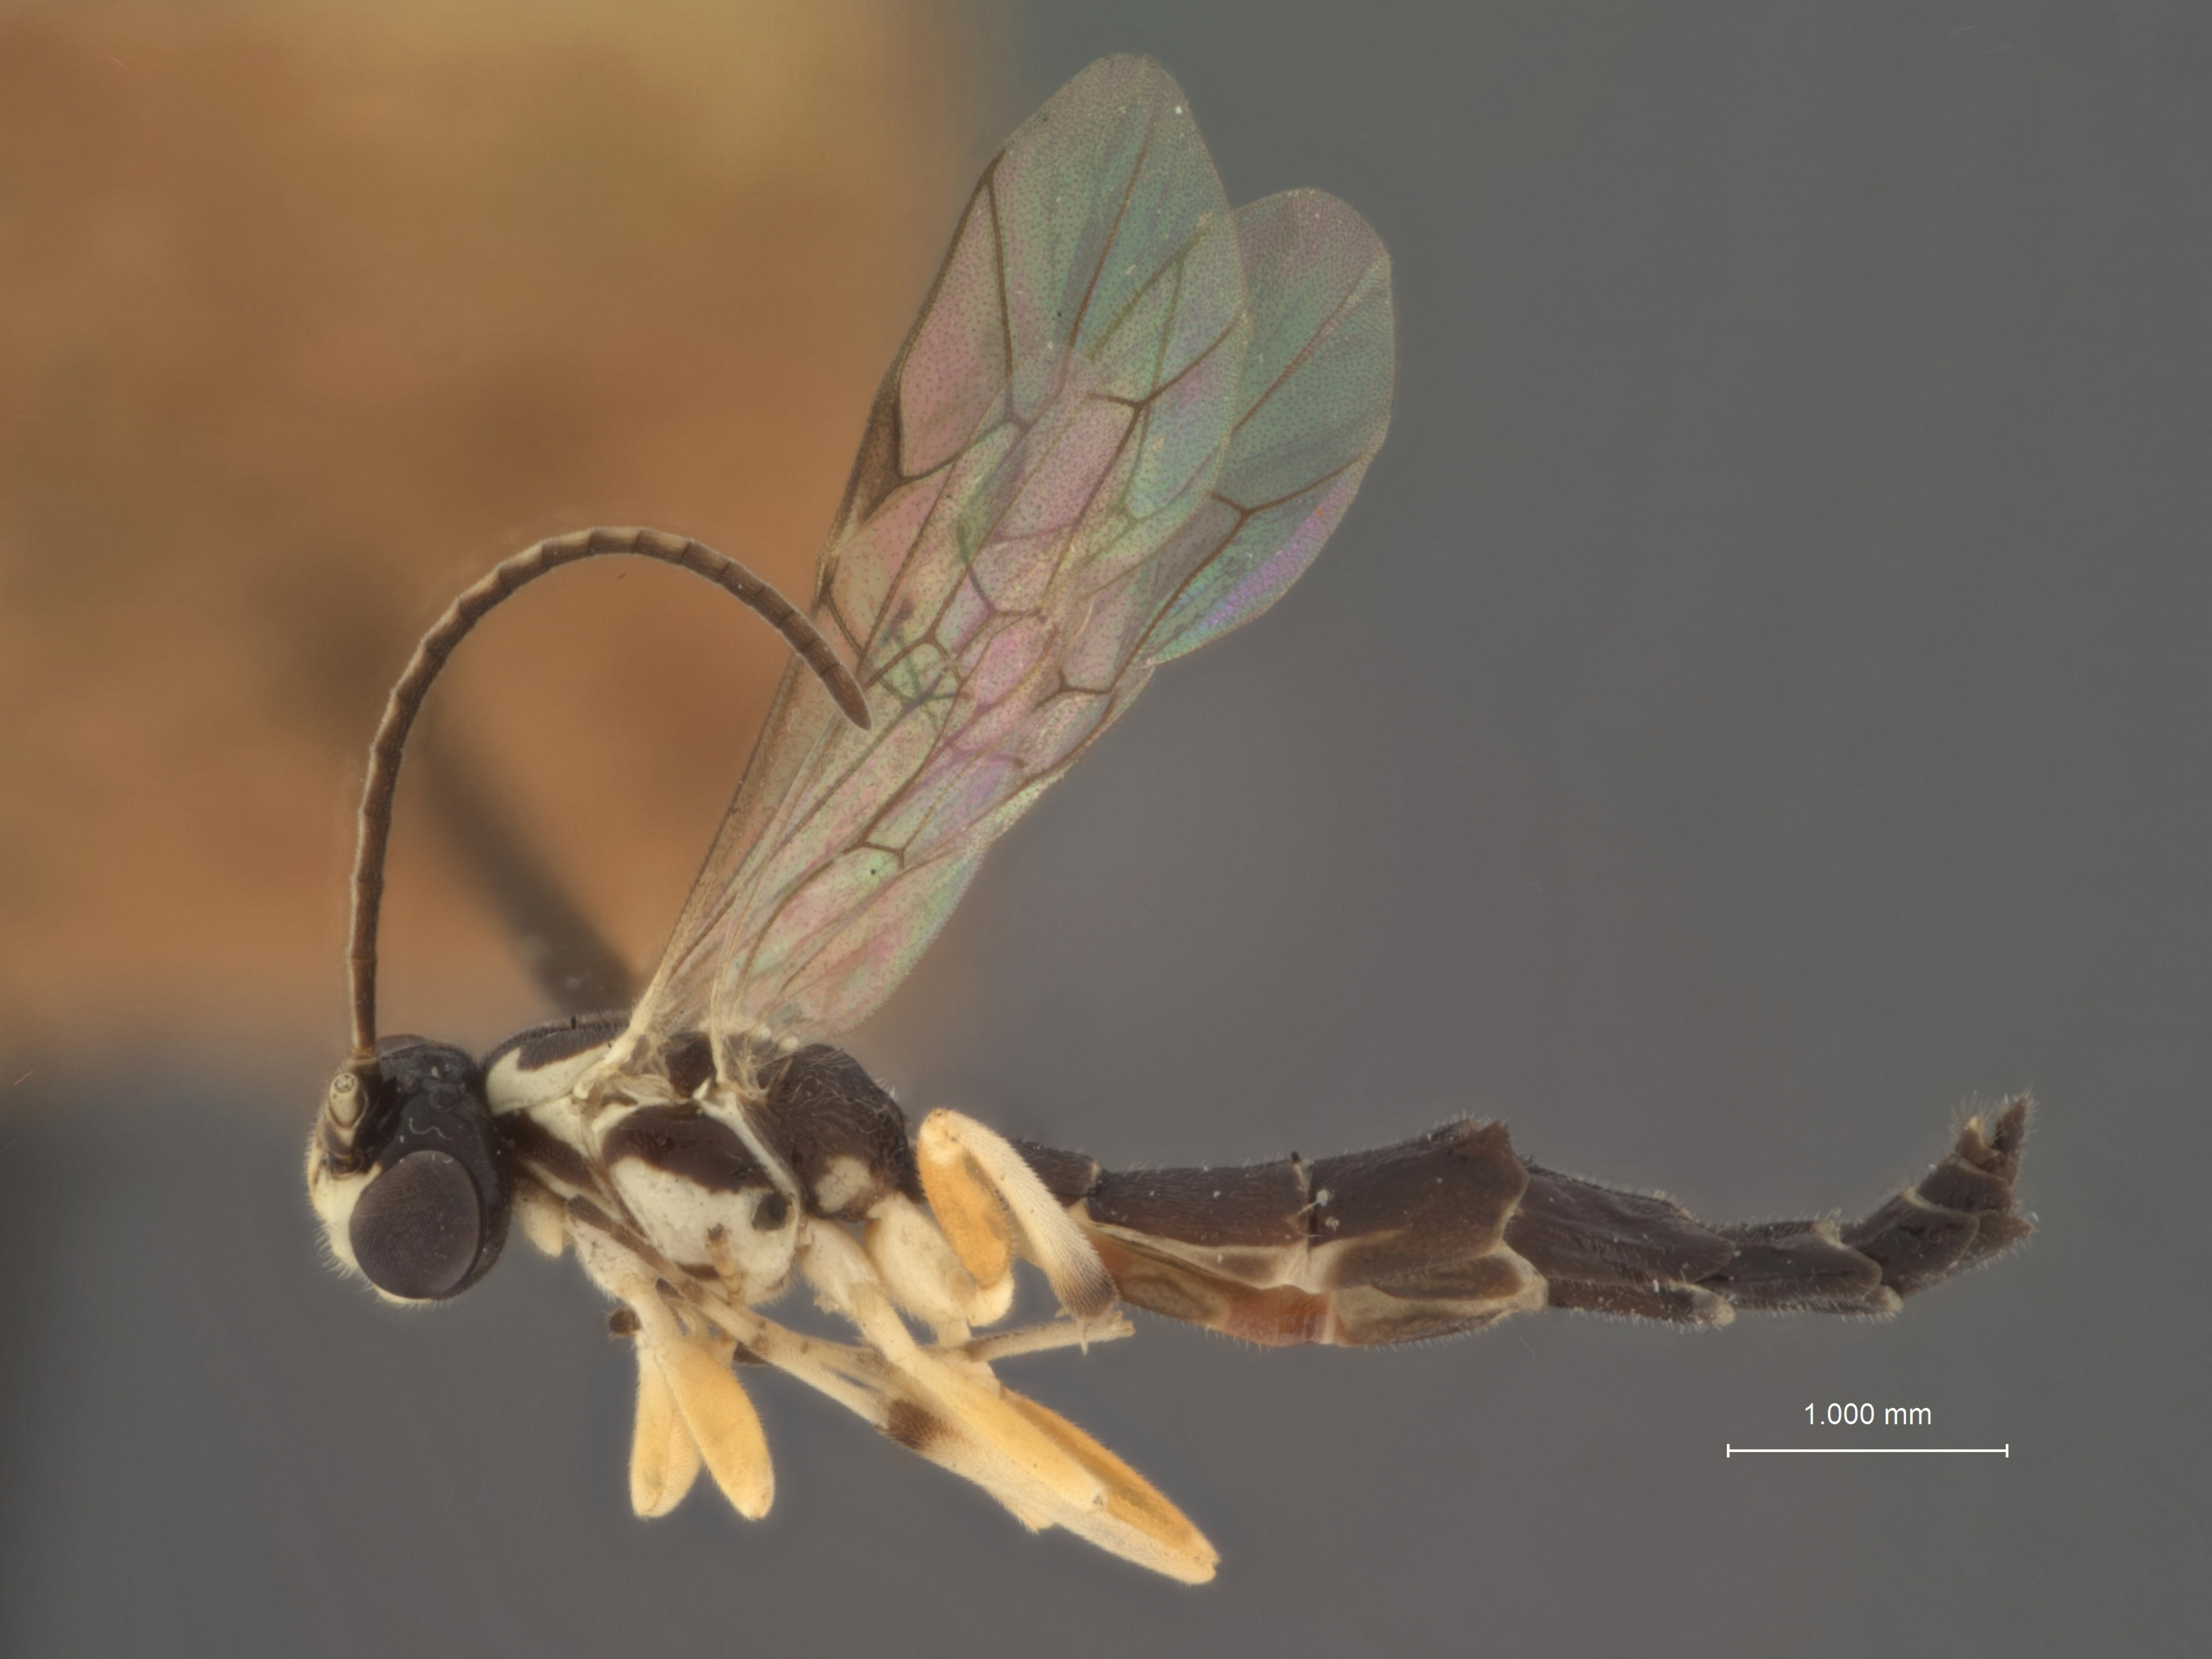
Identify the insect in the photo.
Syrphoctonus foutsi
